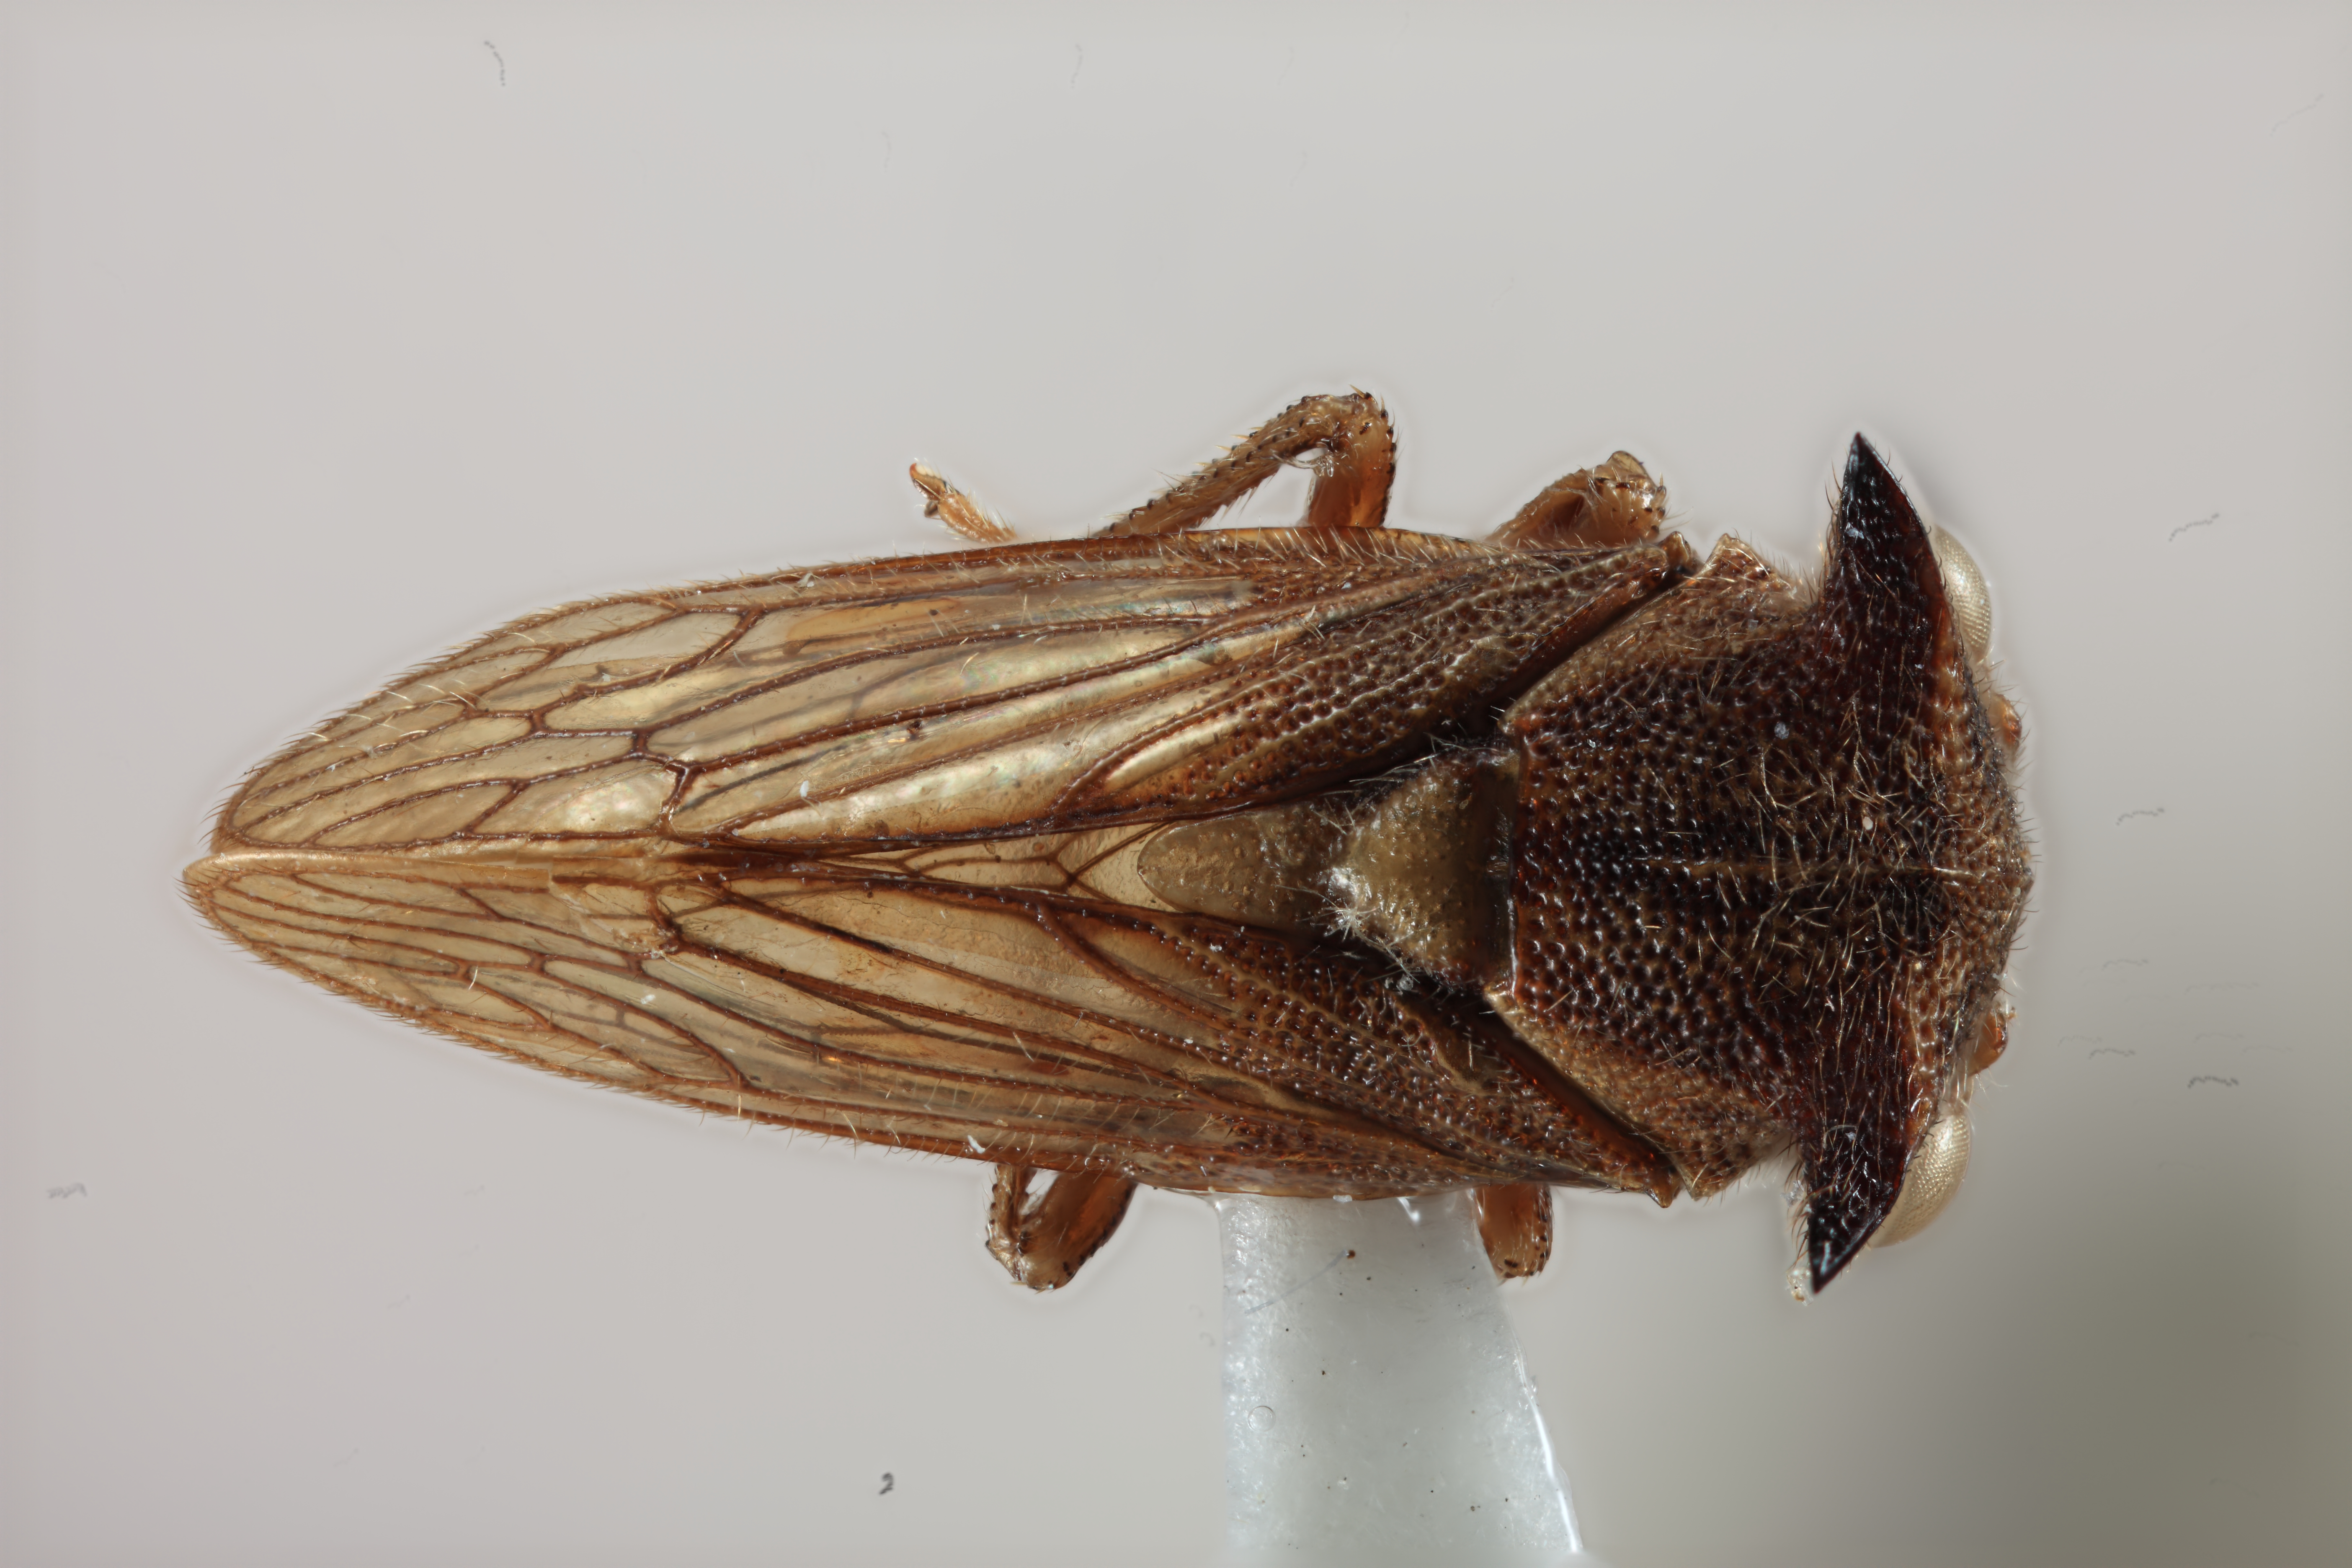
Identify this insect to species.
Tolania damia
